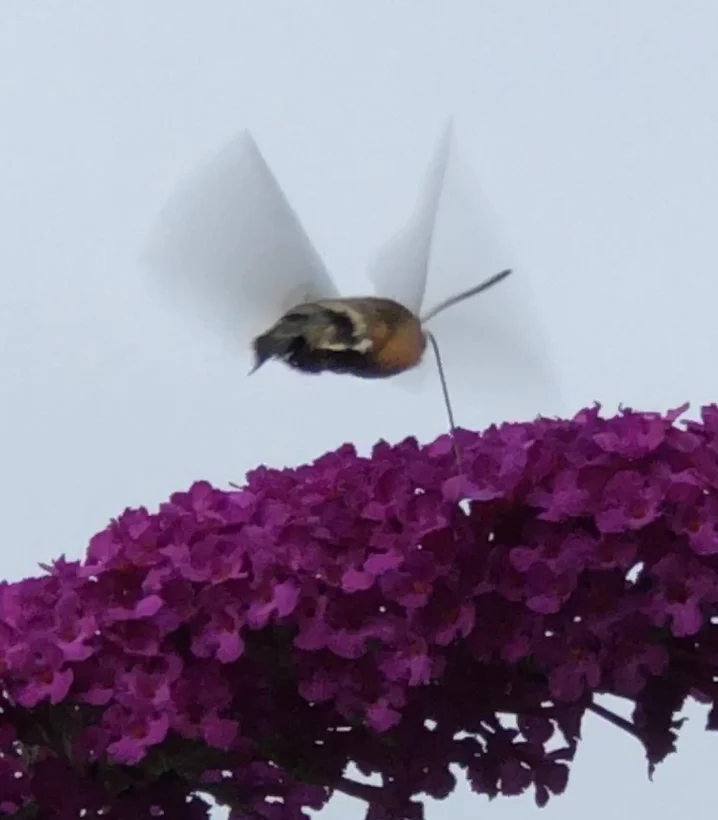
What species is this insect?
Macroglossum stellatarum
